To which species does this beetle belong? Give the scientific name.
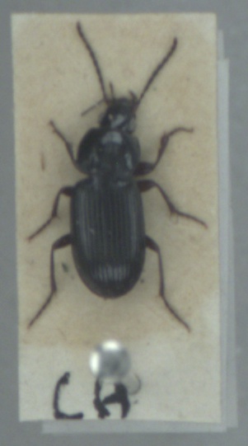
Pterostichus vernalis
